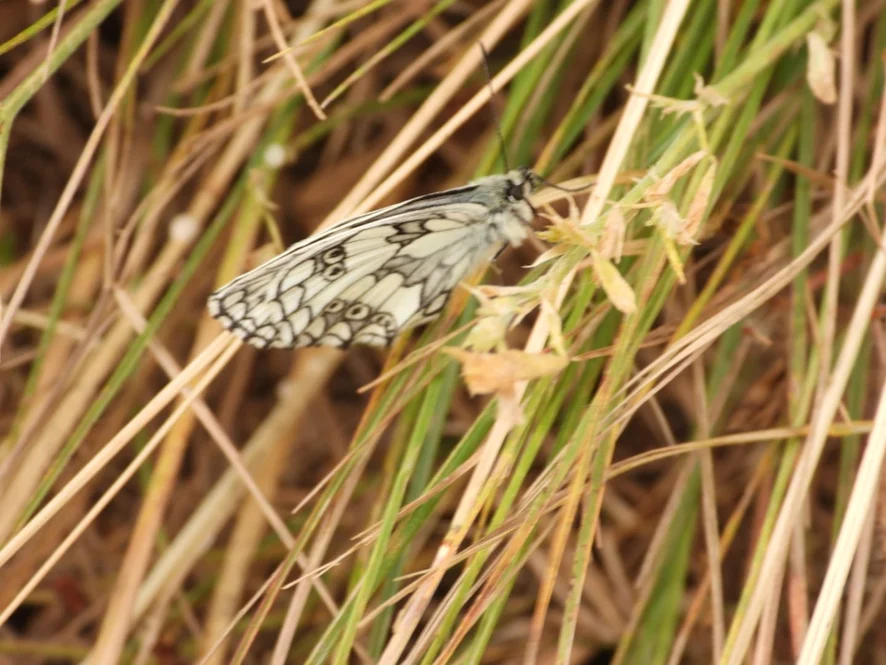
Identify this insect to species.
Melanargia galathea
